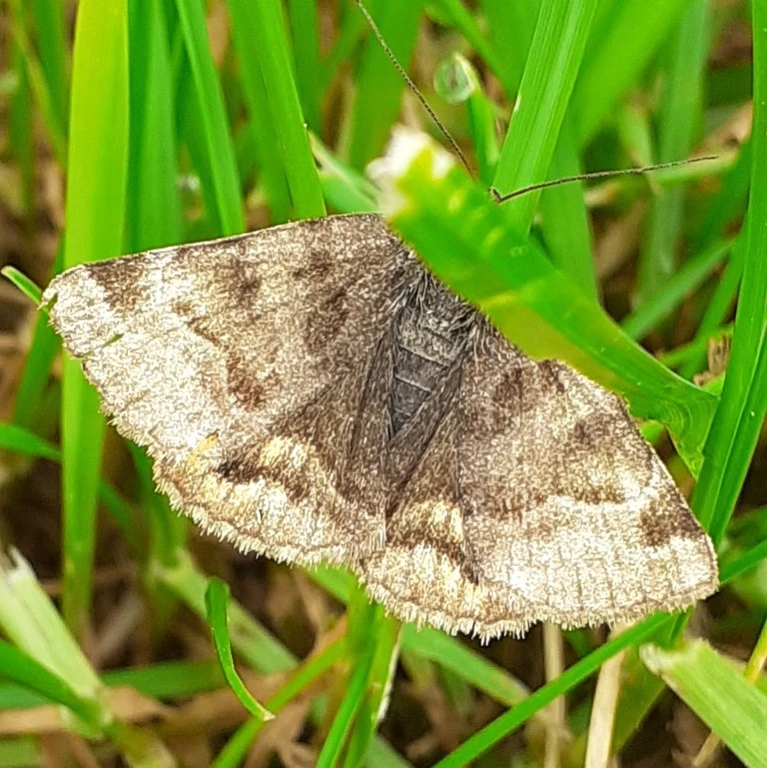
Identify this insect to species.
Euclidia glyphica
